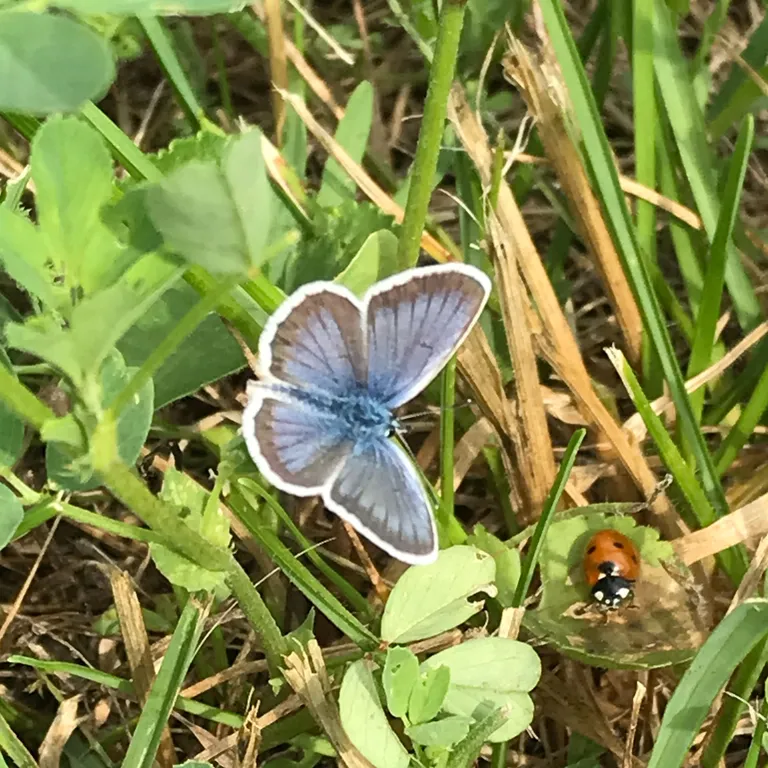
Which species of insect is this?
Plebejus argus
